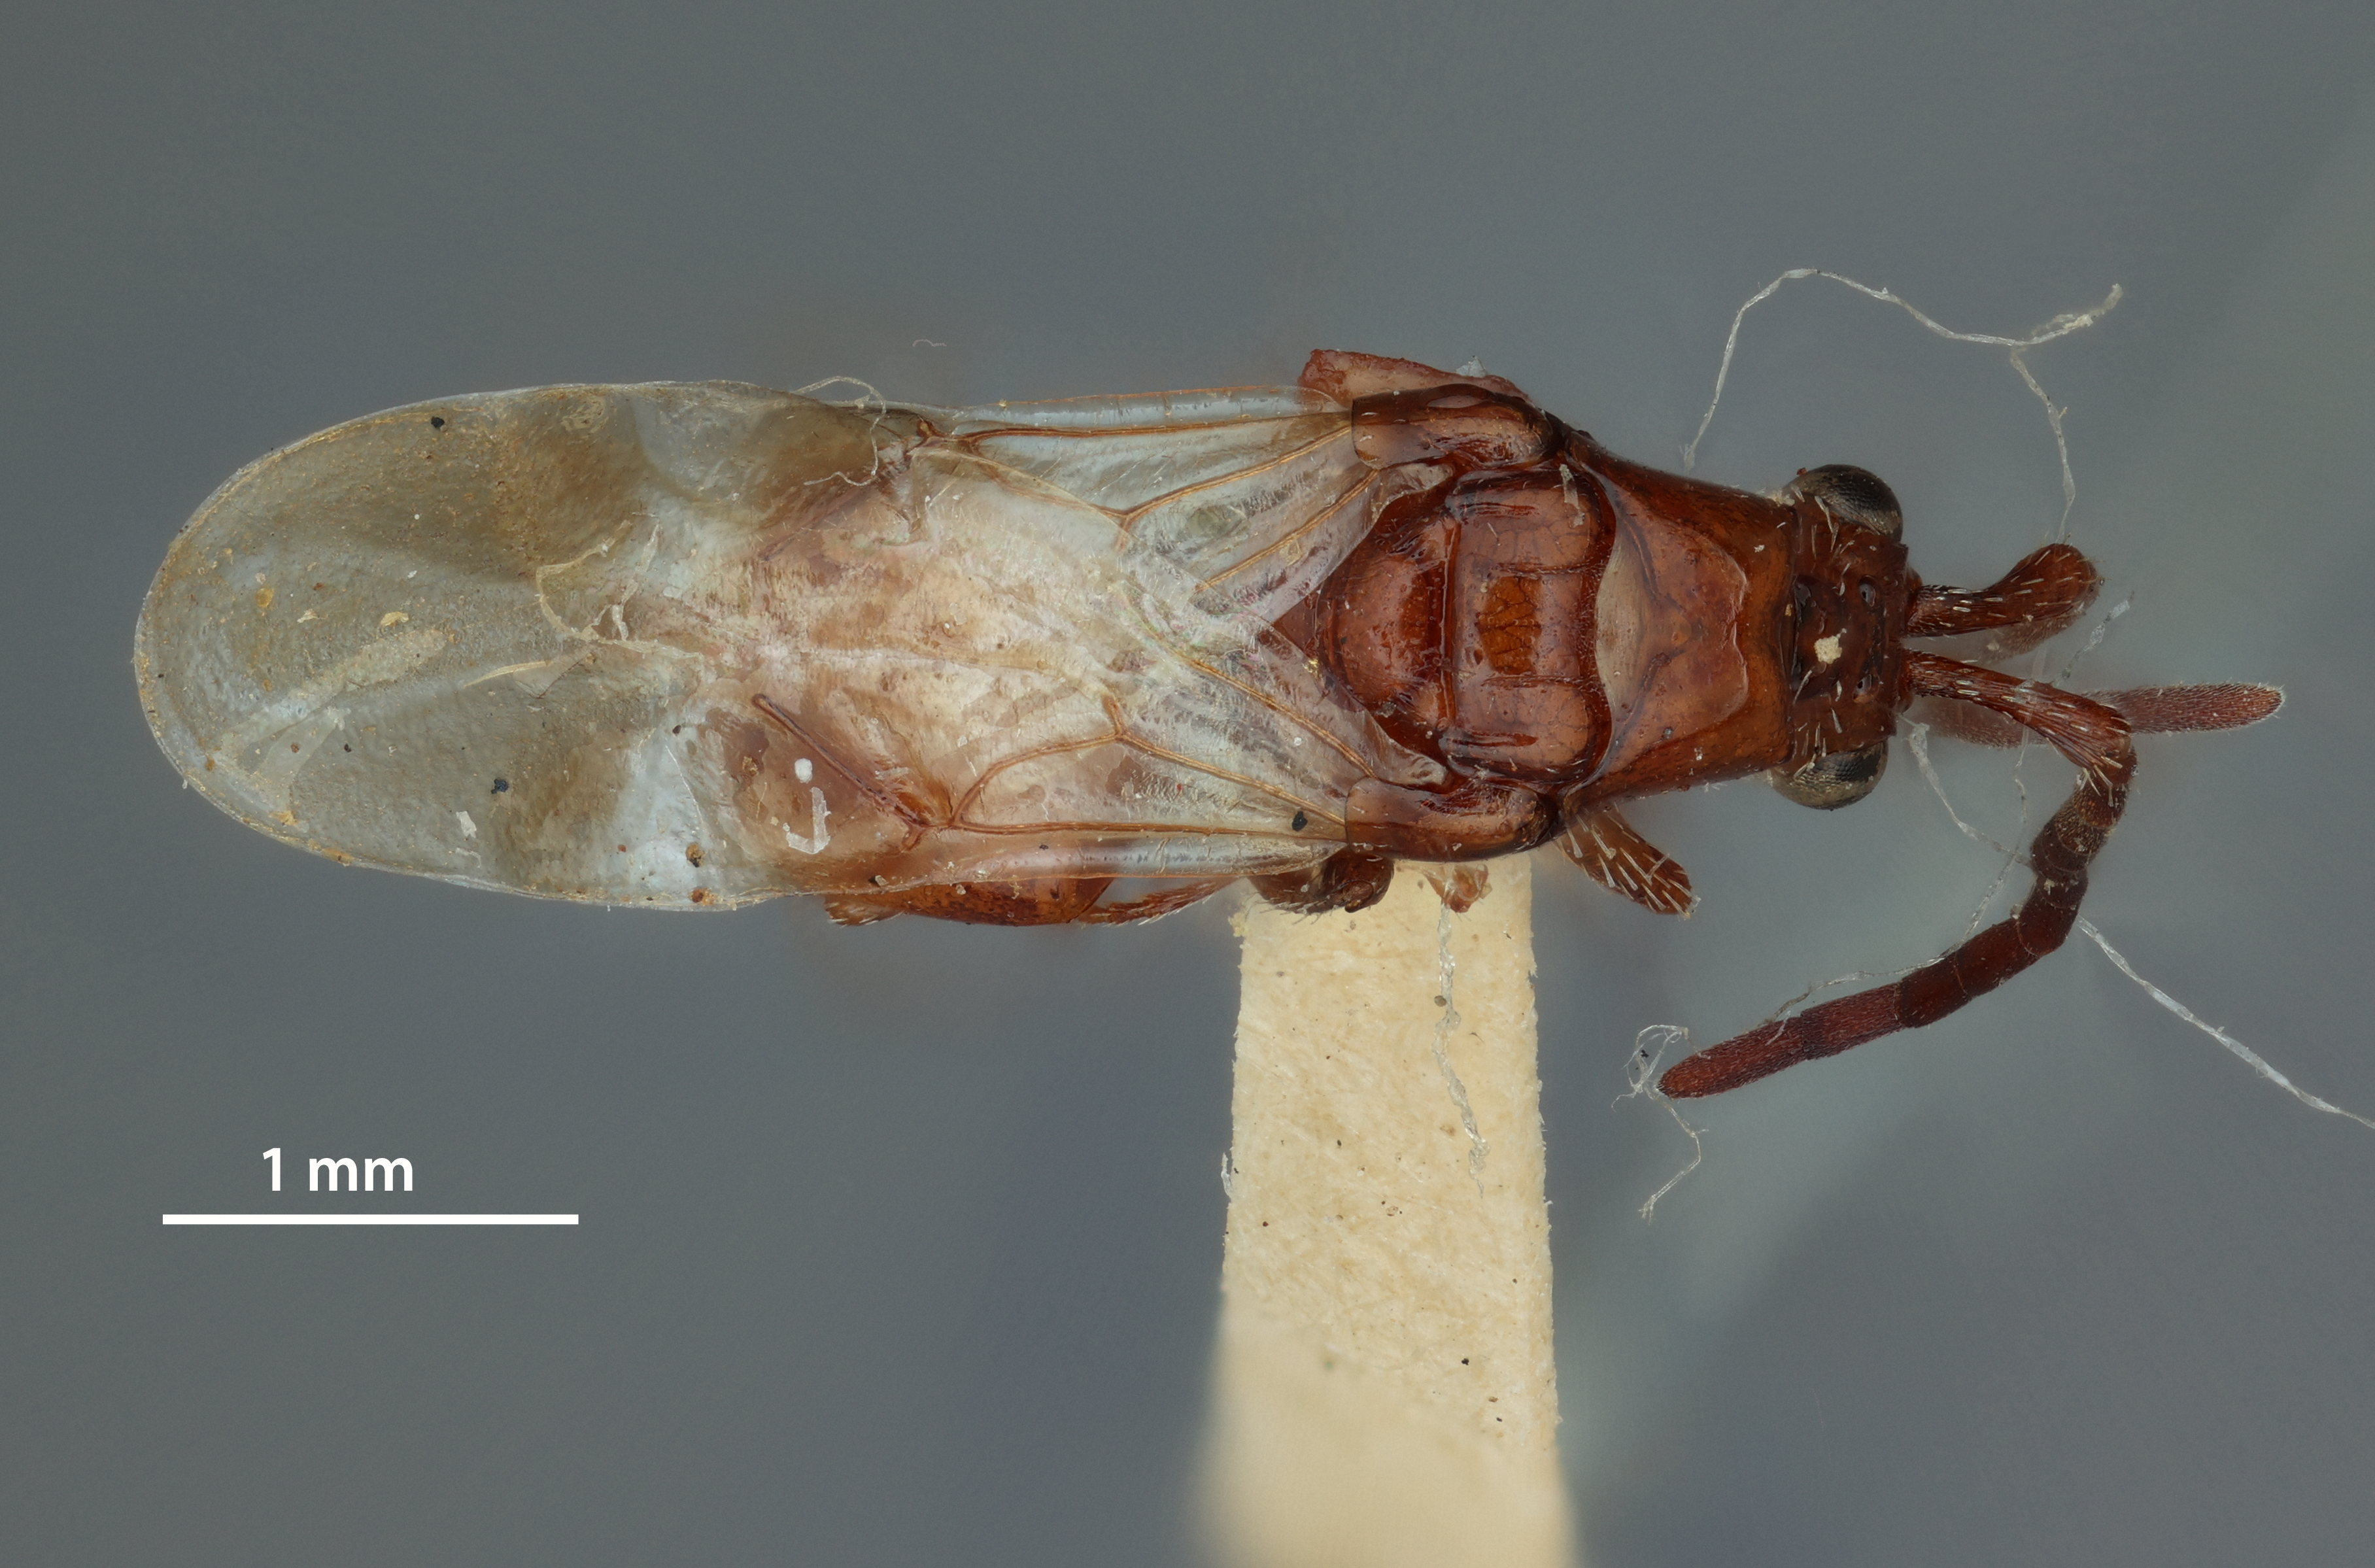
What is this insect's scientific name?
Loboscelidea maculipennis
